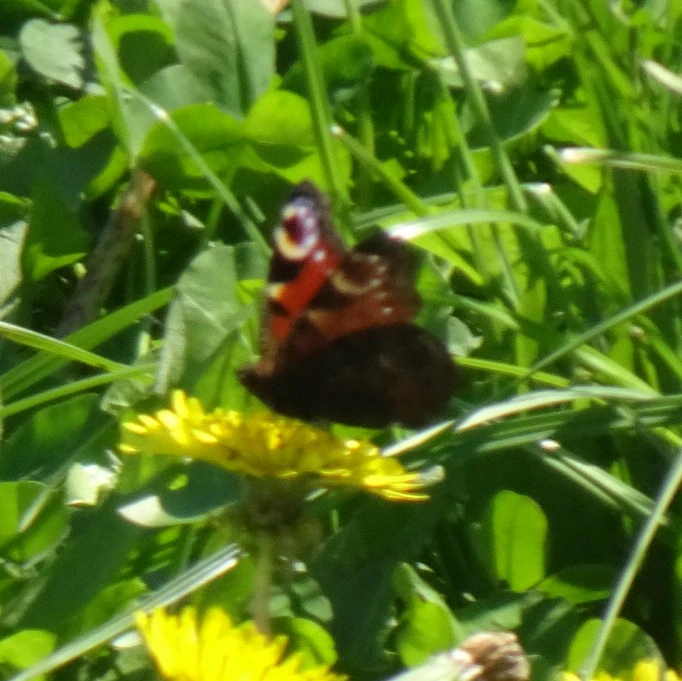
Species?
Aglais io
